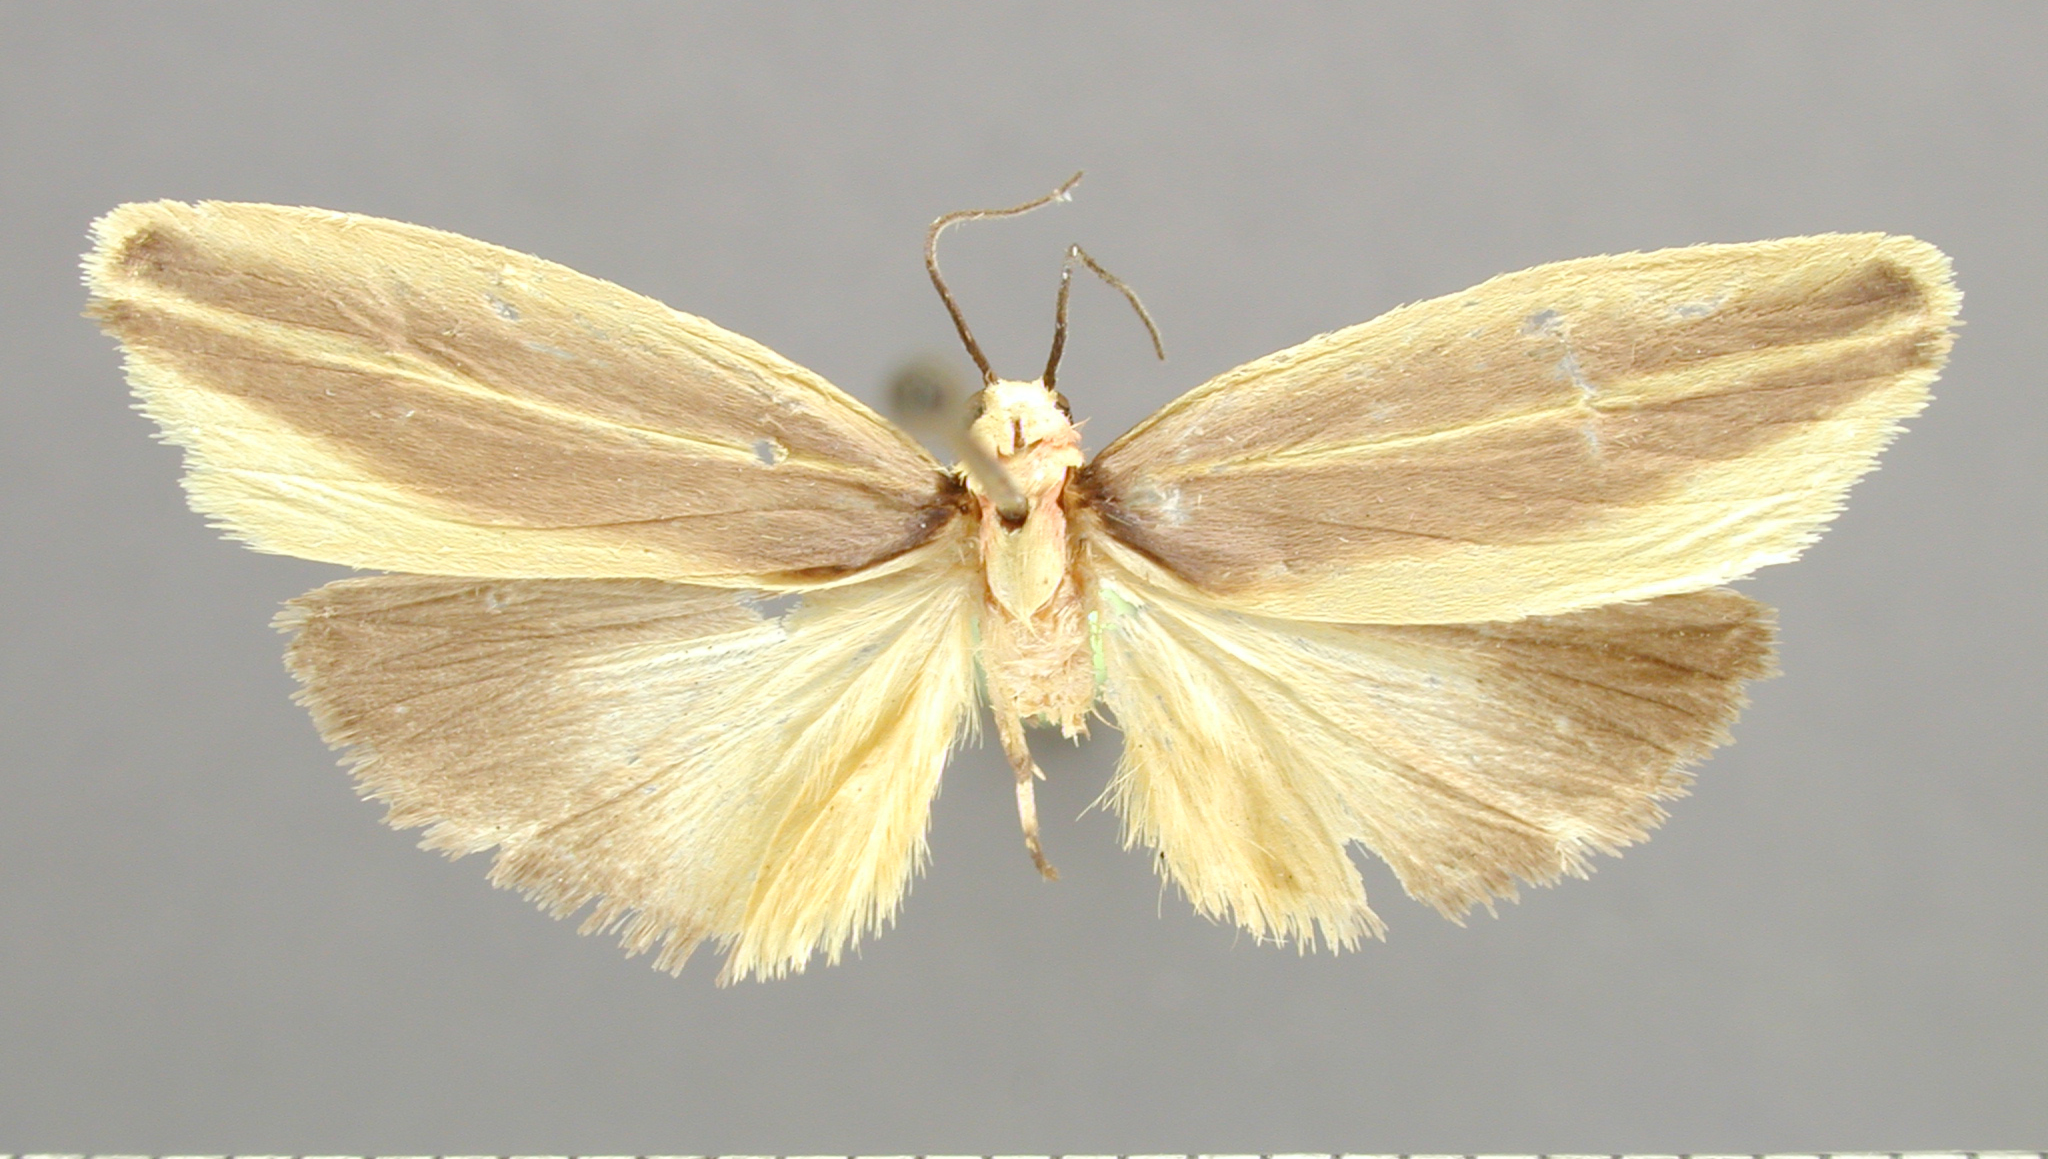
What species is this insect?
Rhabdatomis draudti
